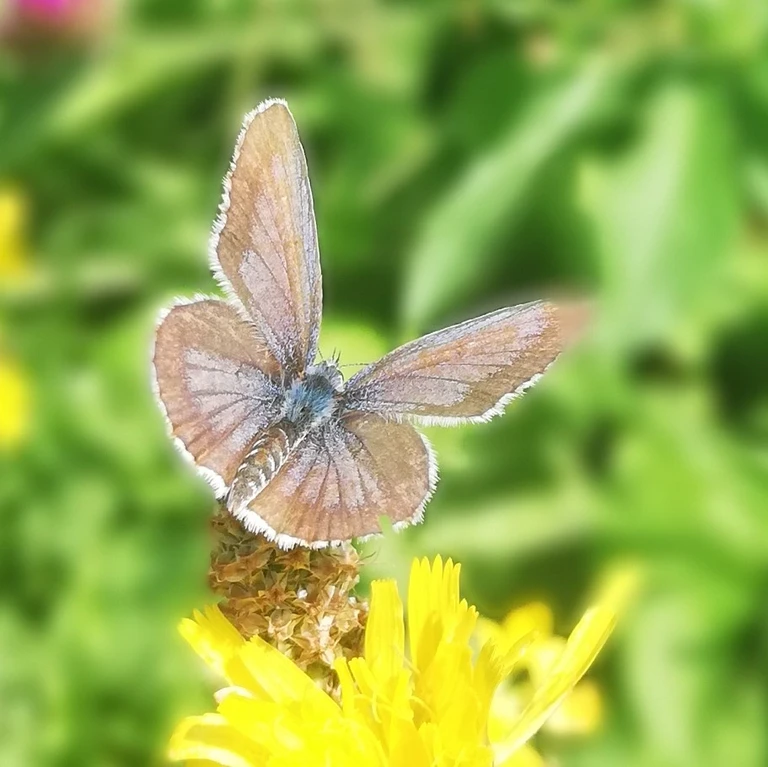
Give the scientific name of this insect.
Plebejus argus
